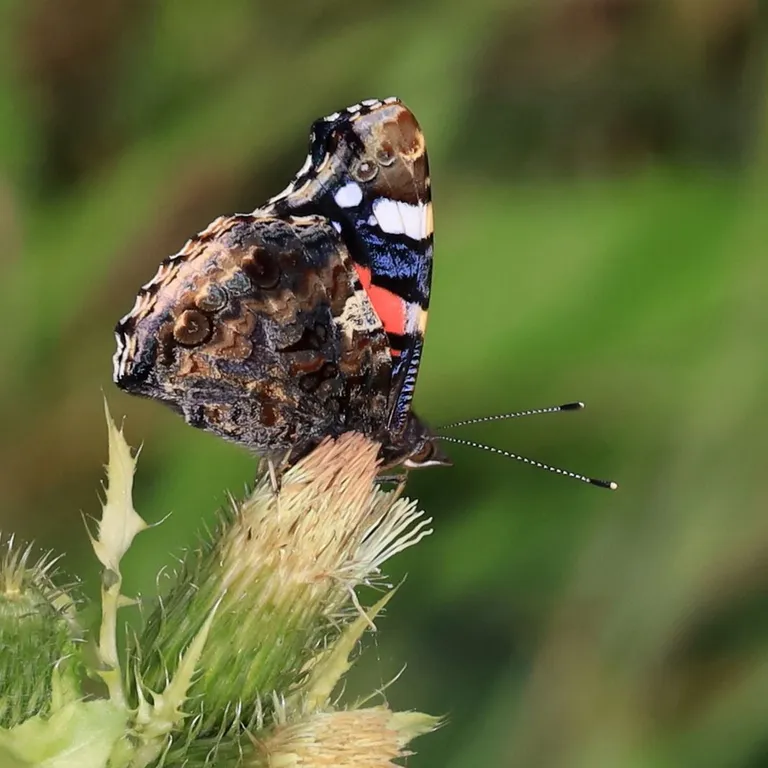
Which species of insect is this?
Vanessa atalanta
